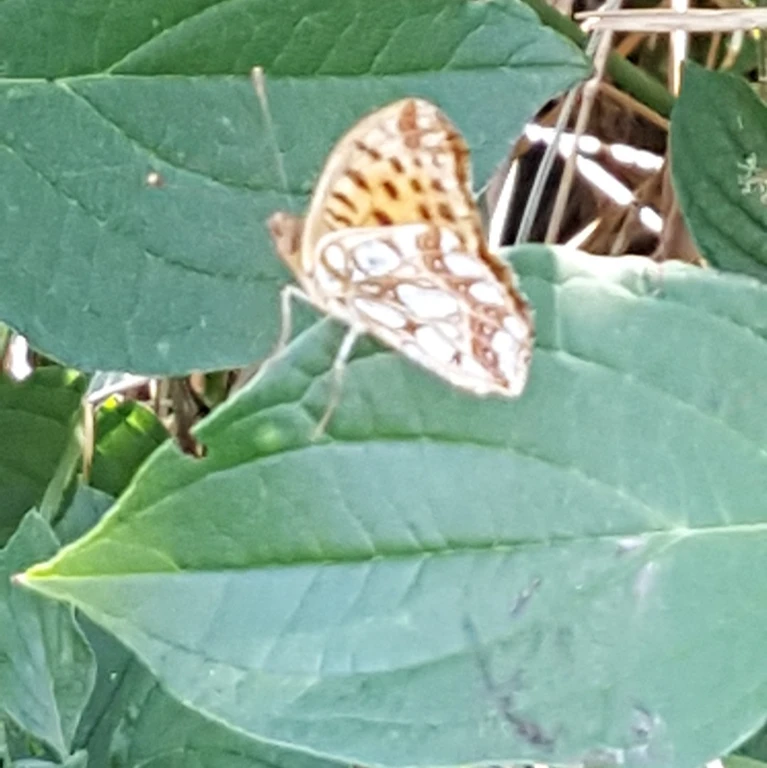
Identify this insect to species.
Issoria lathonia
